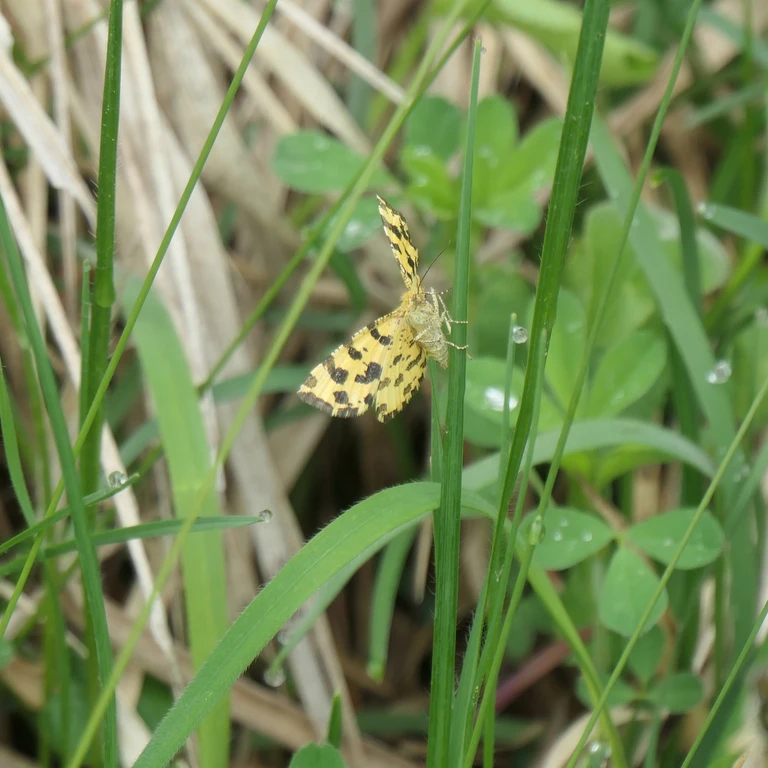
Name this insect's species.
Pseudopanthera macularia
